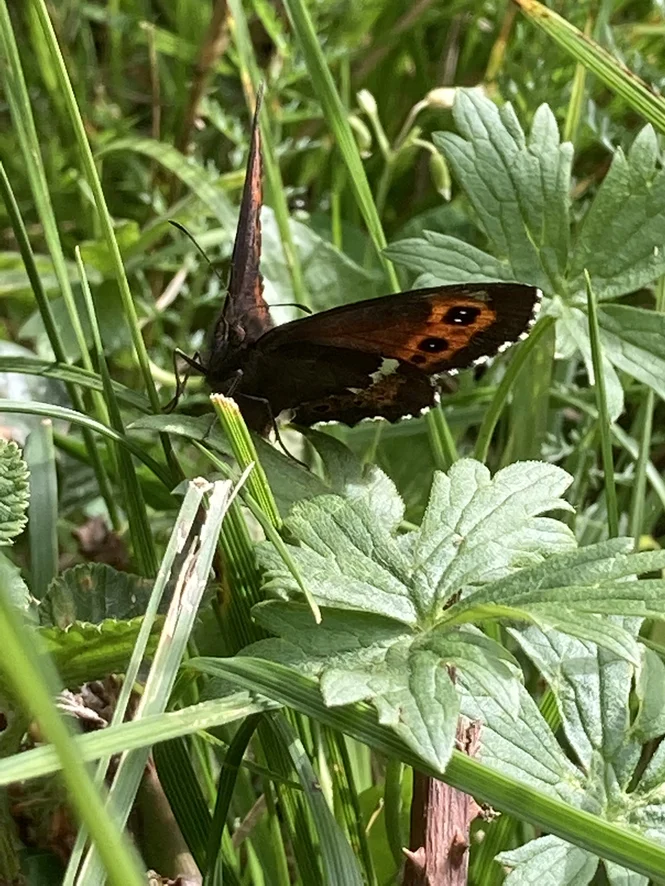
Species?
Erebia ligea
